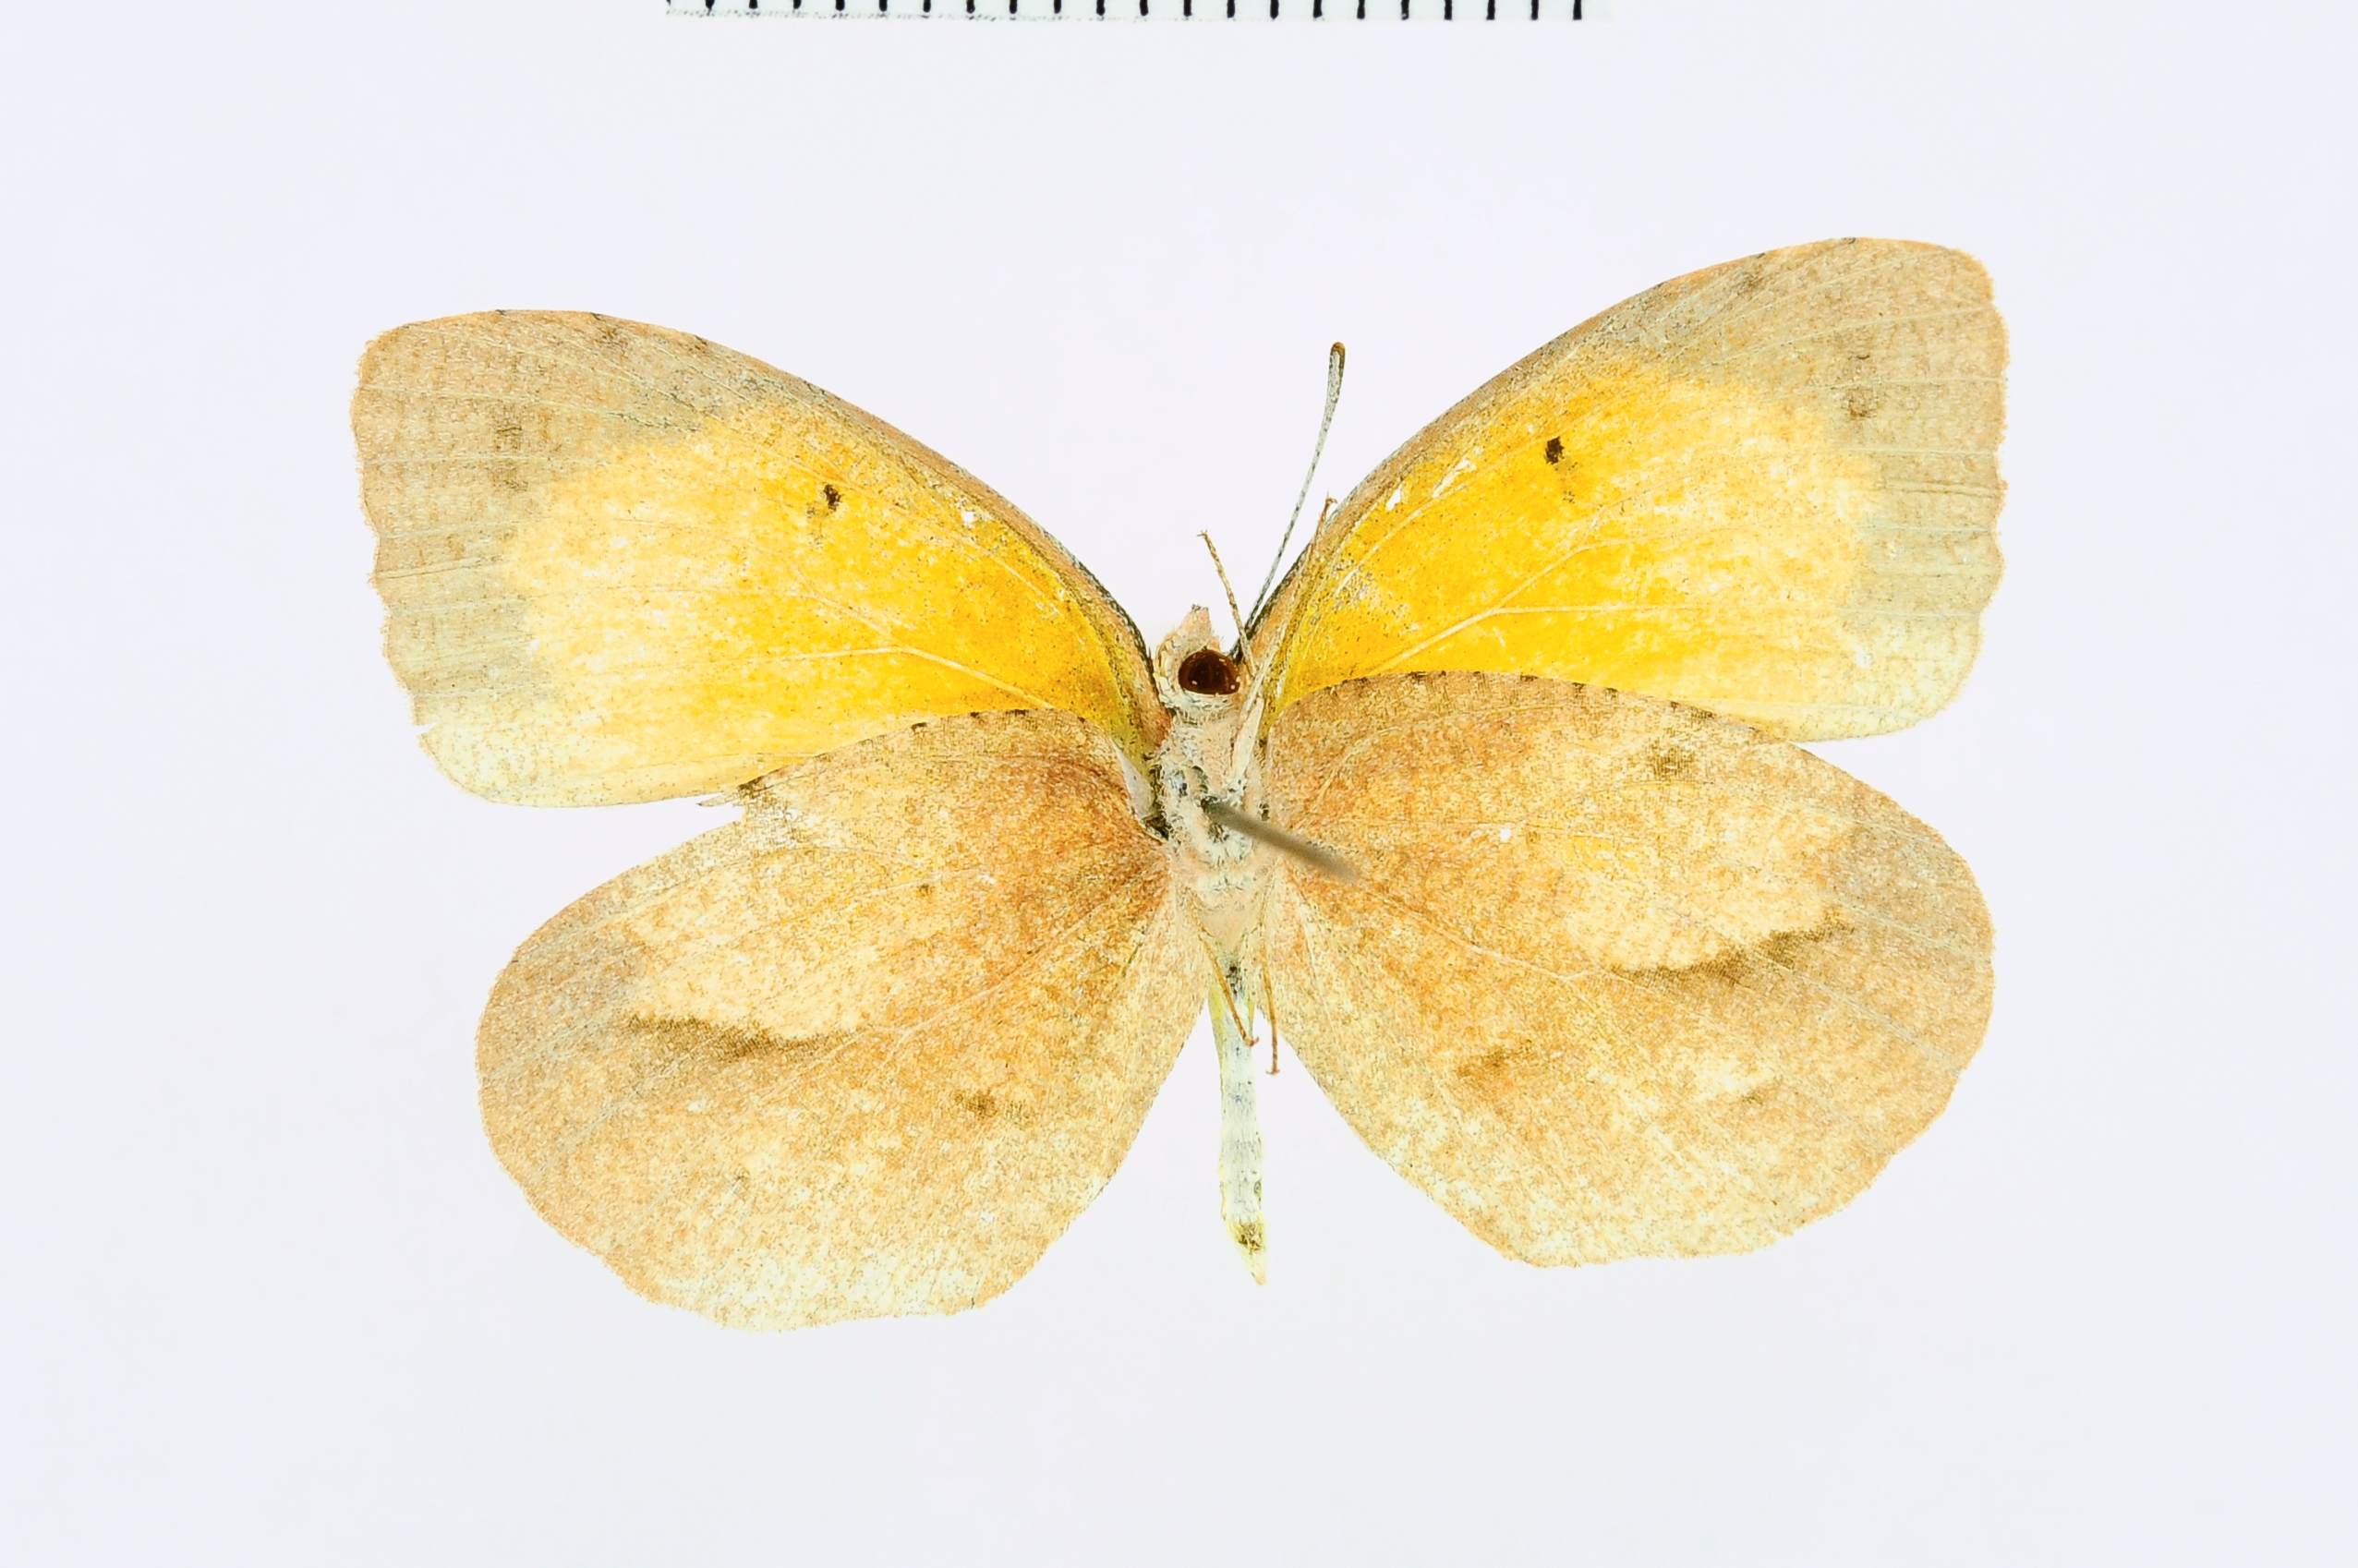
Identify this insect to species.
Eurema nicippe
